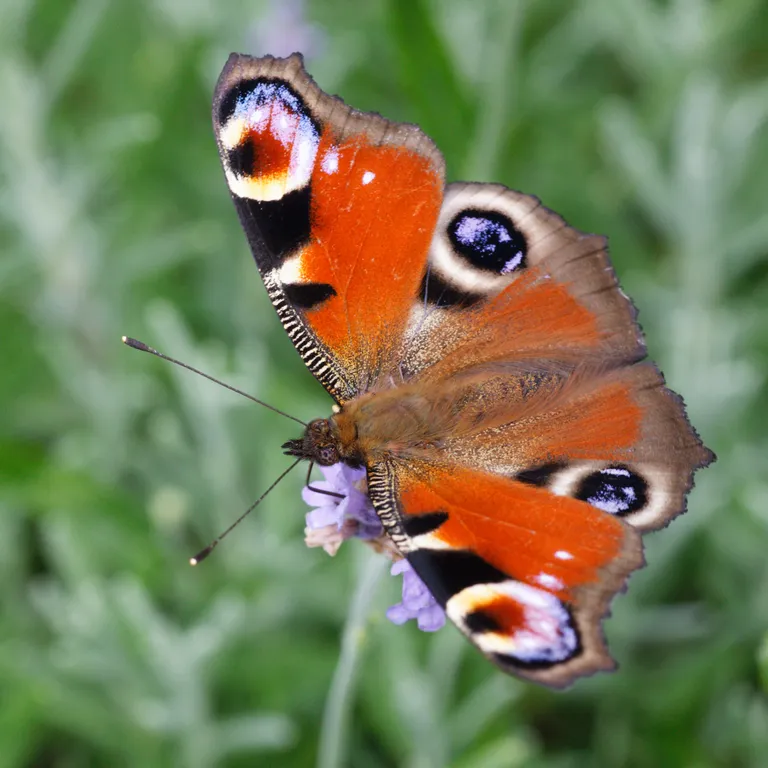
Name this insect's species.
Aglais io
